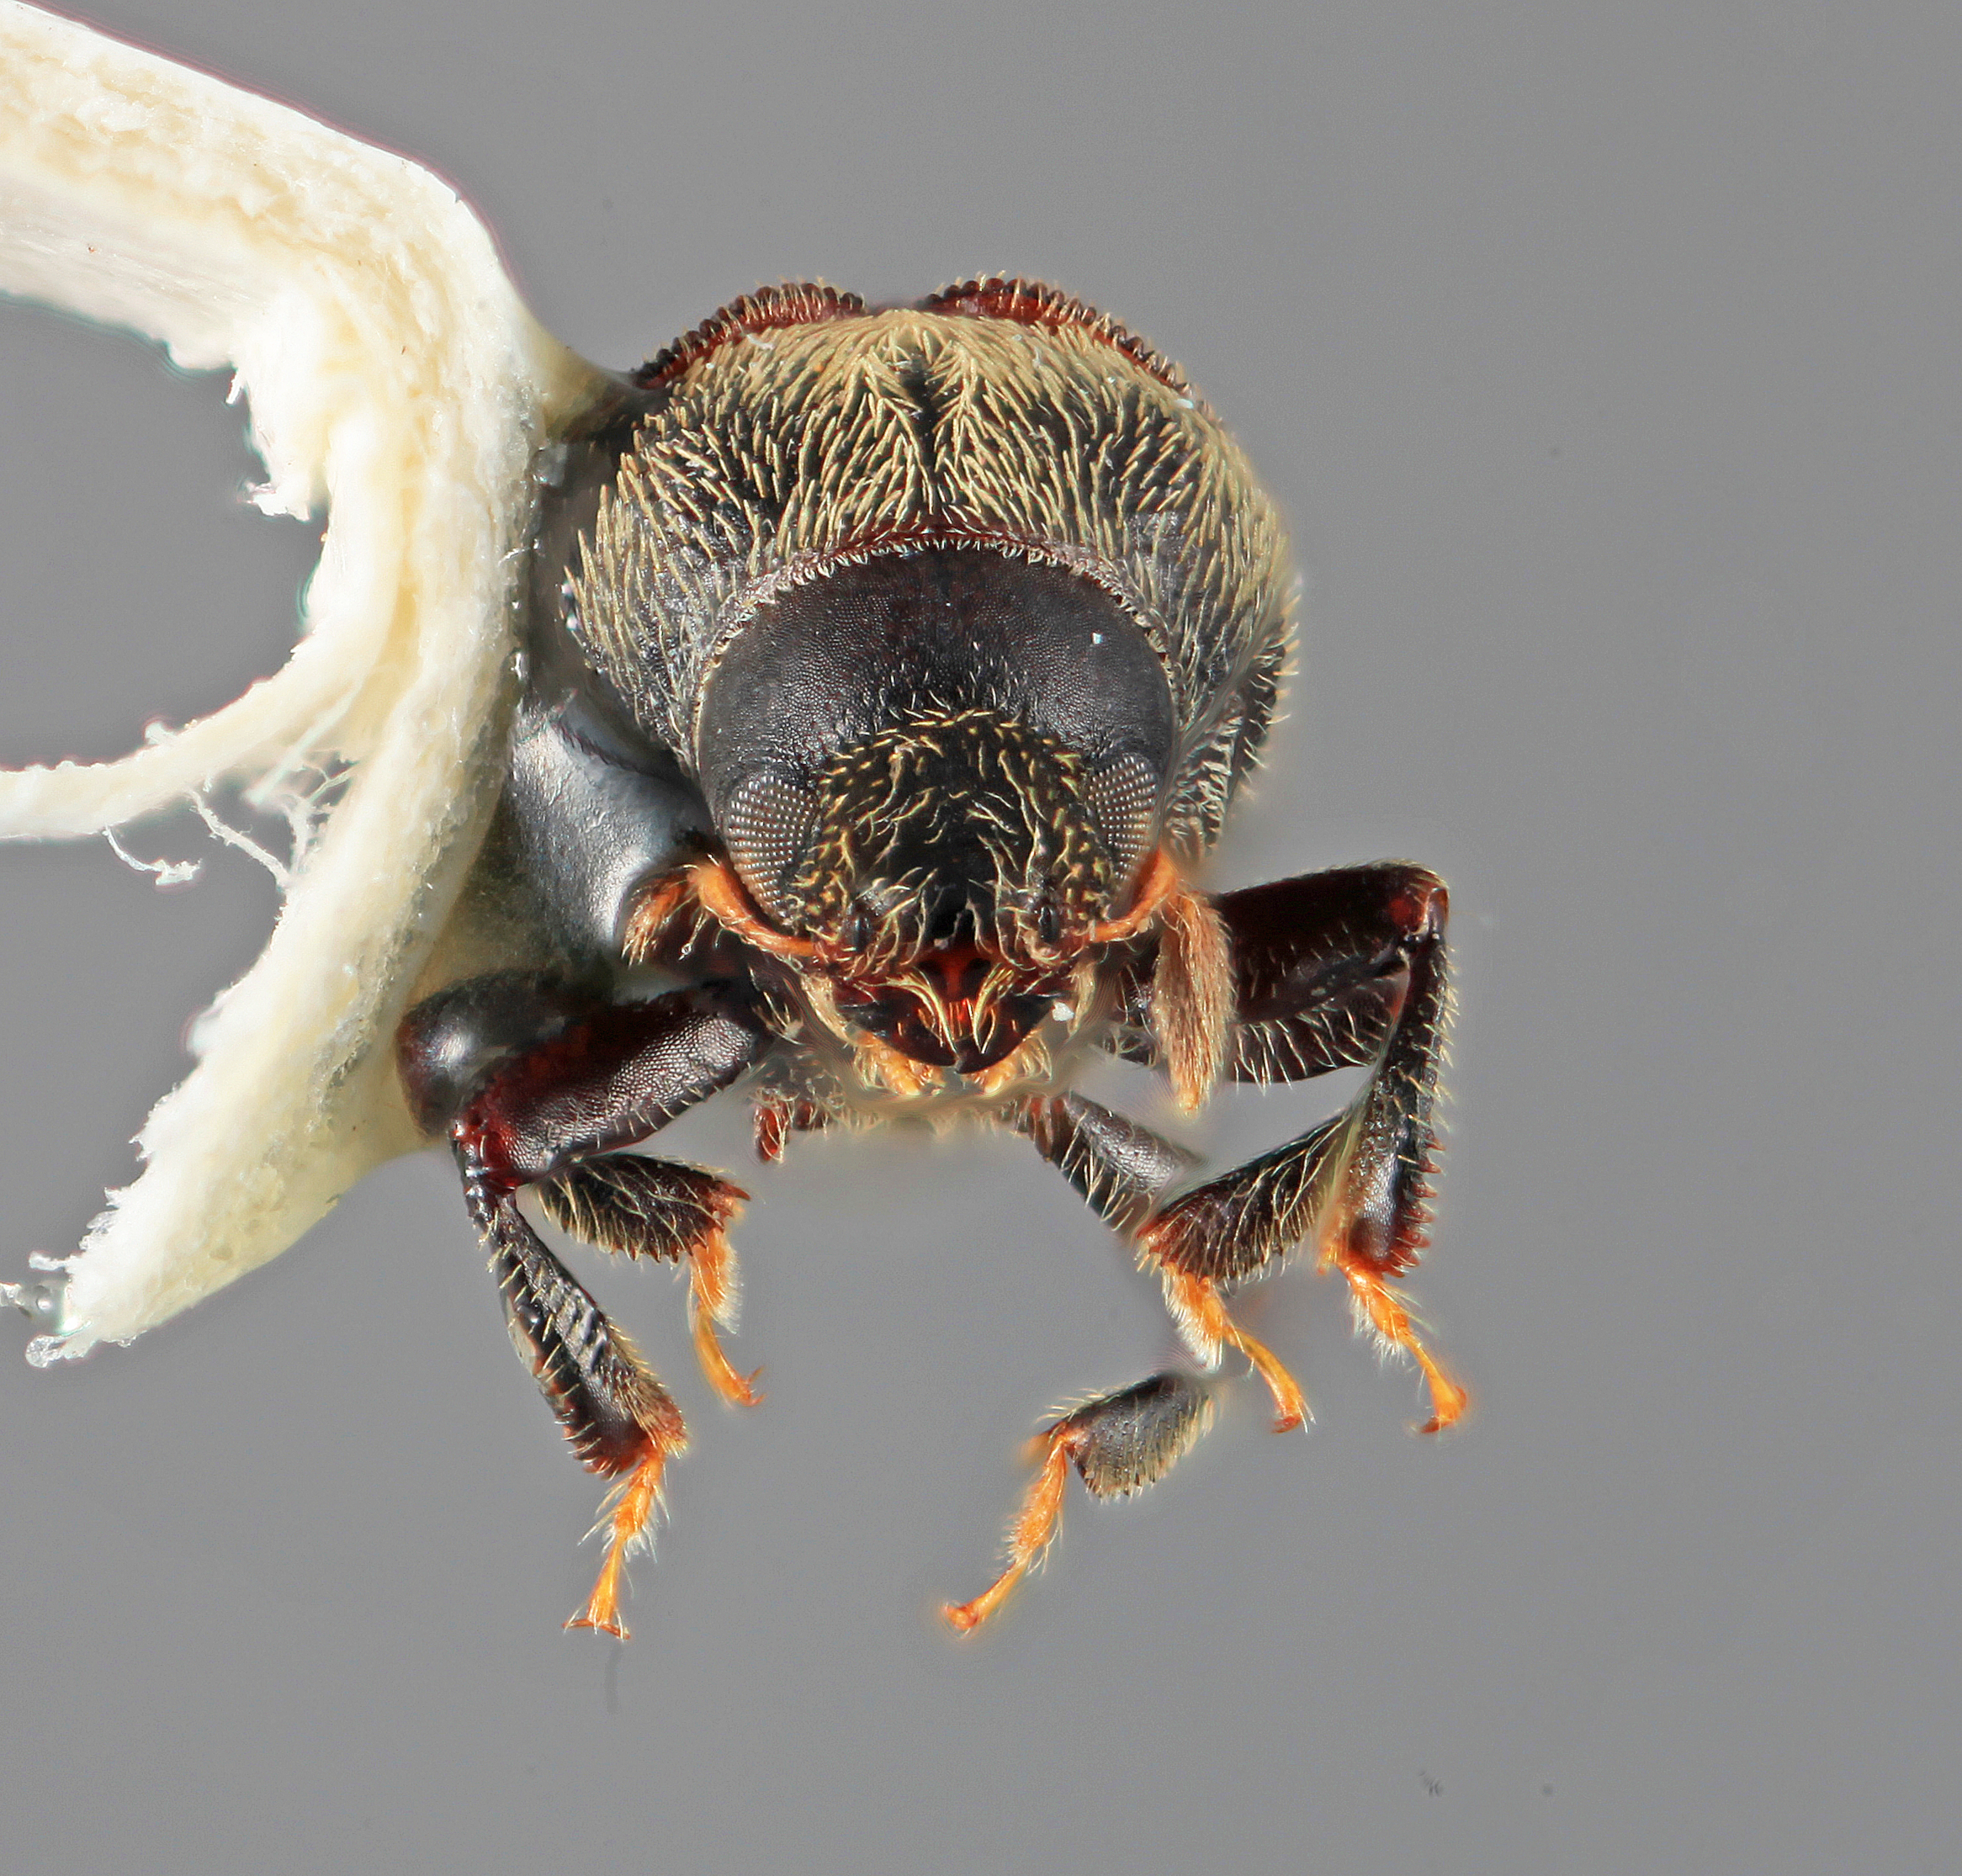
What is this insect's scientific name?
Chramesus gracilis
